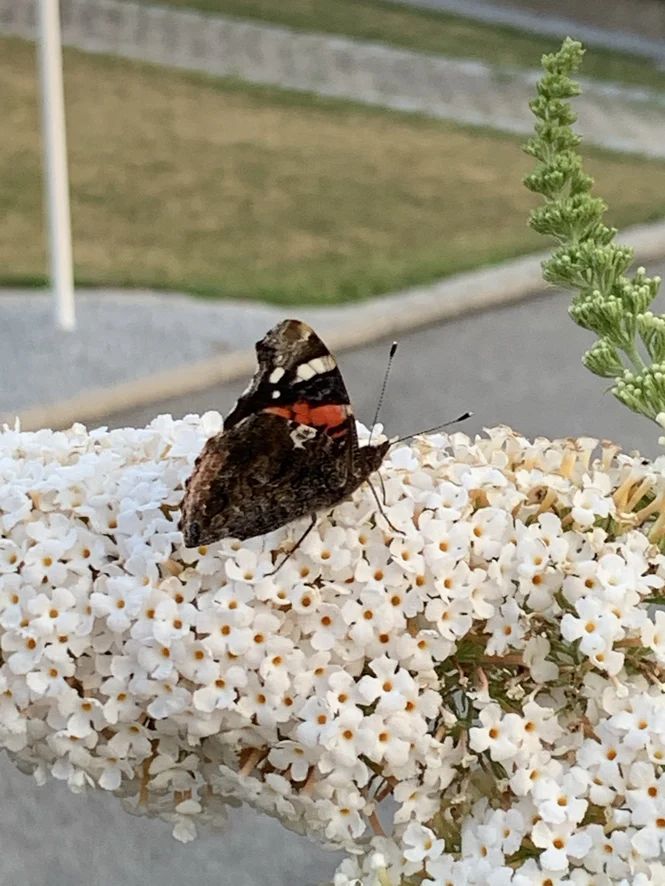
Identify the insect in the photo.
Vanessa atalanta
